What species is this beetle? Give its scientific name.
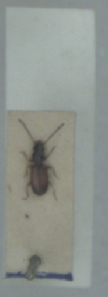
Perileptus areolatus
